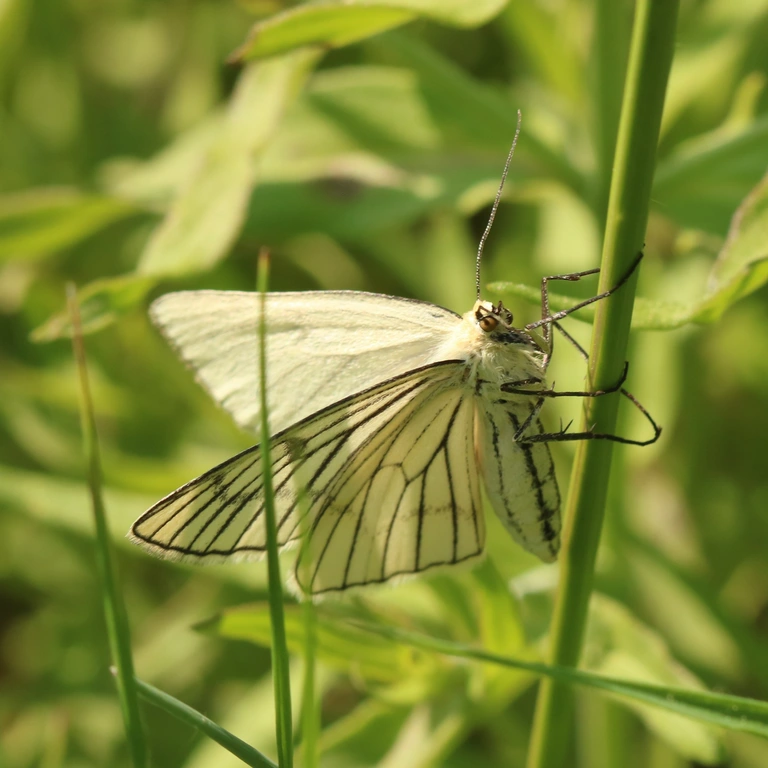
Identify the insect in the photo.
Siona lineata
